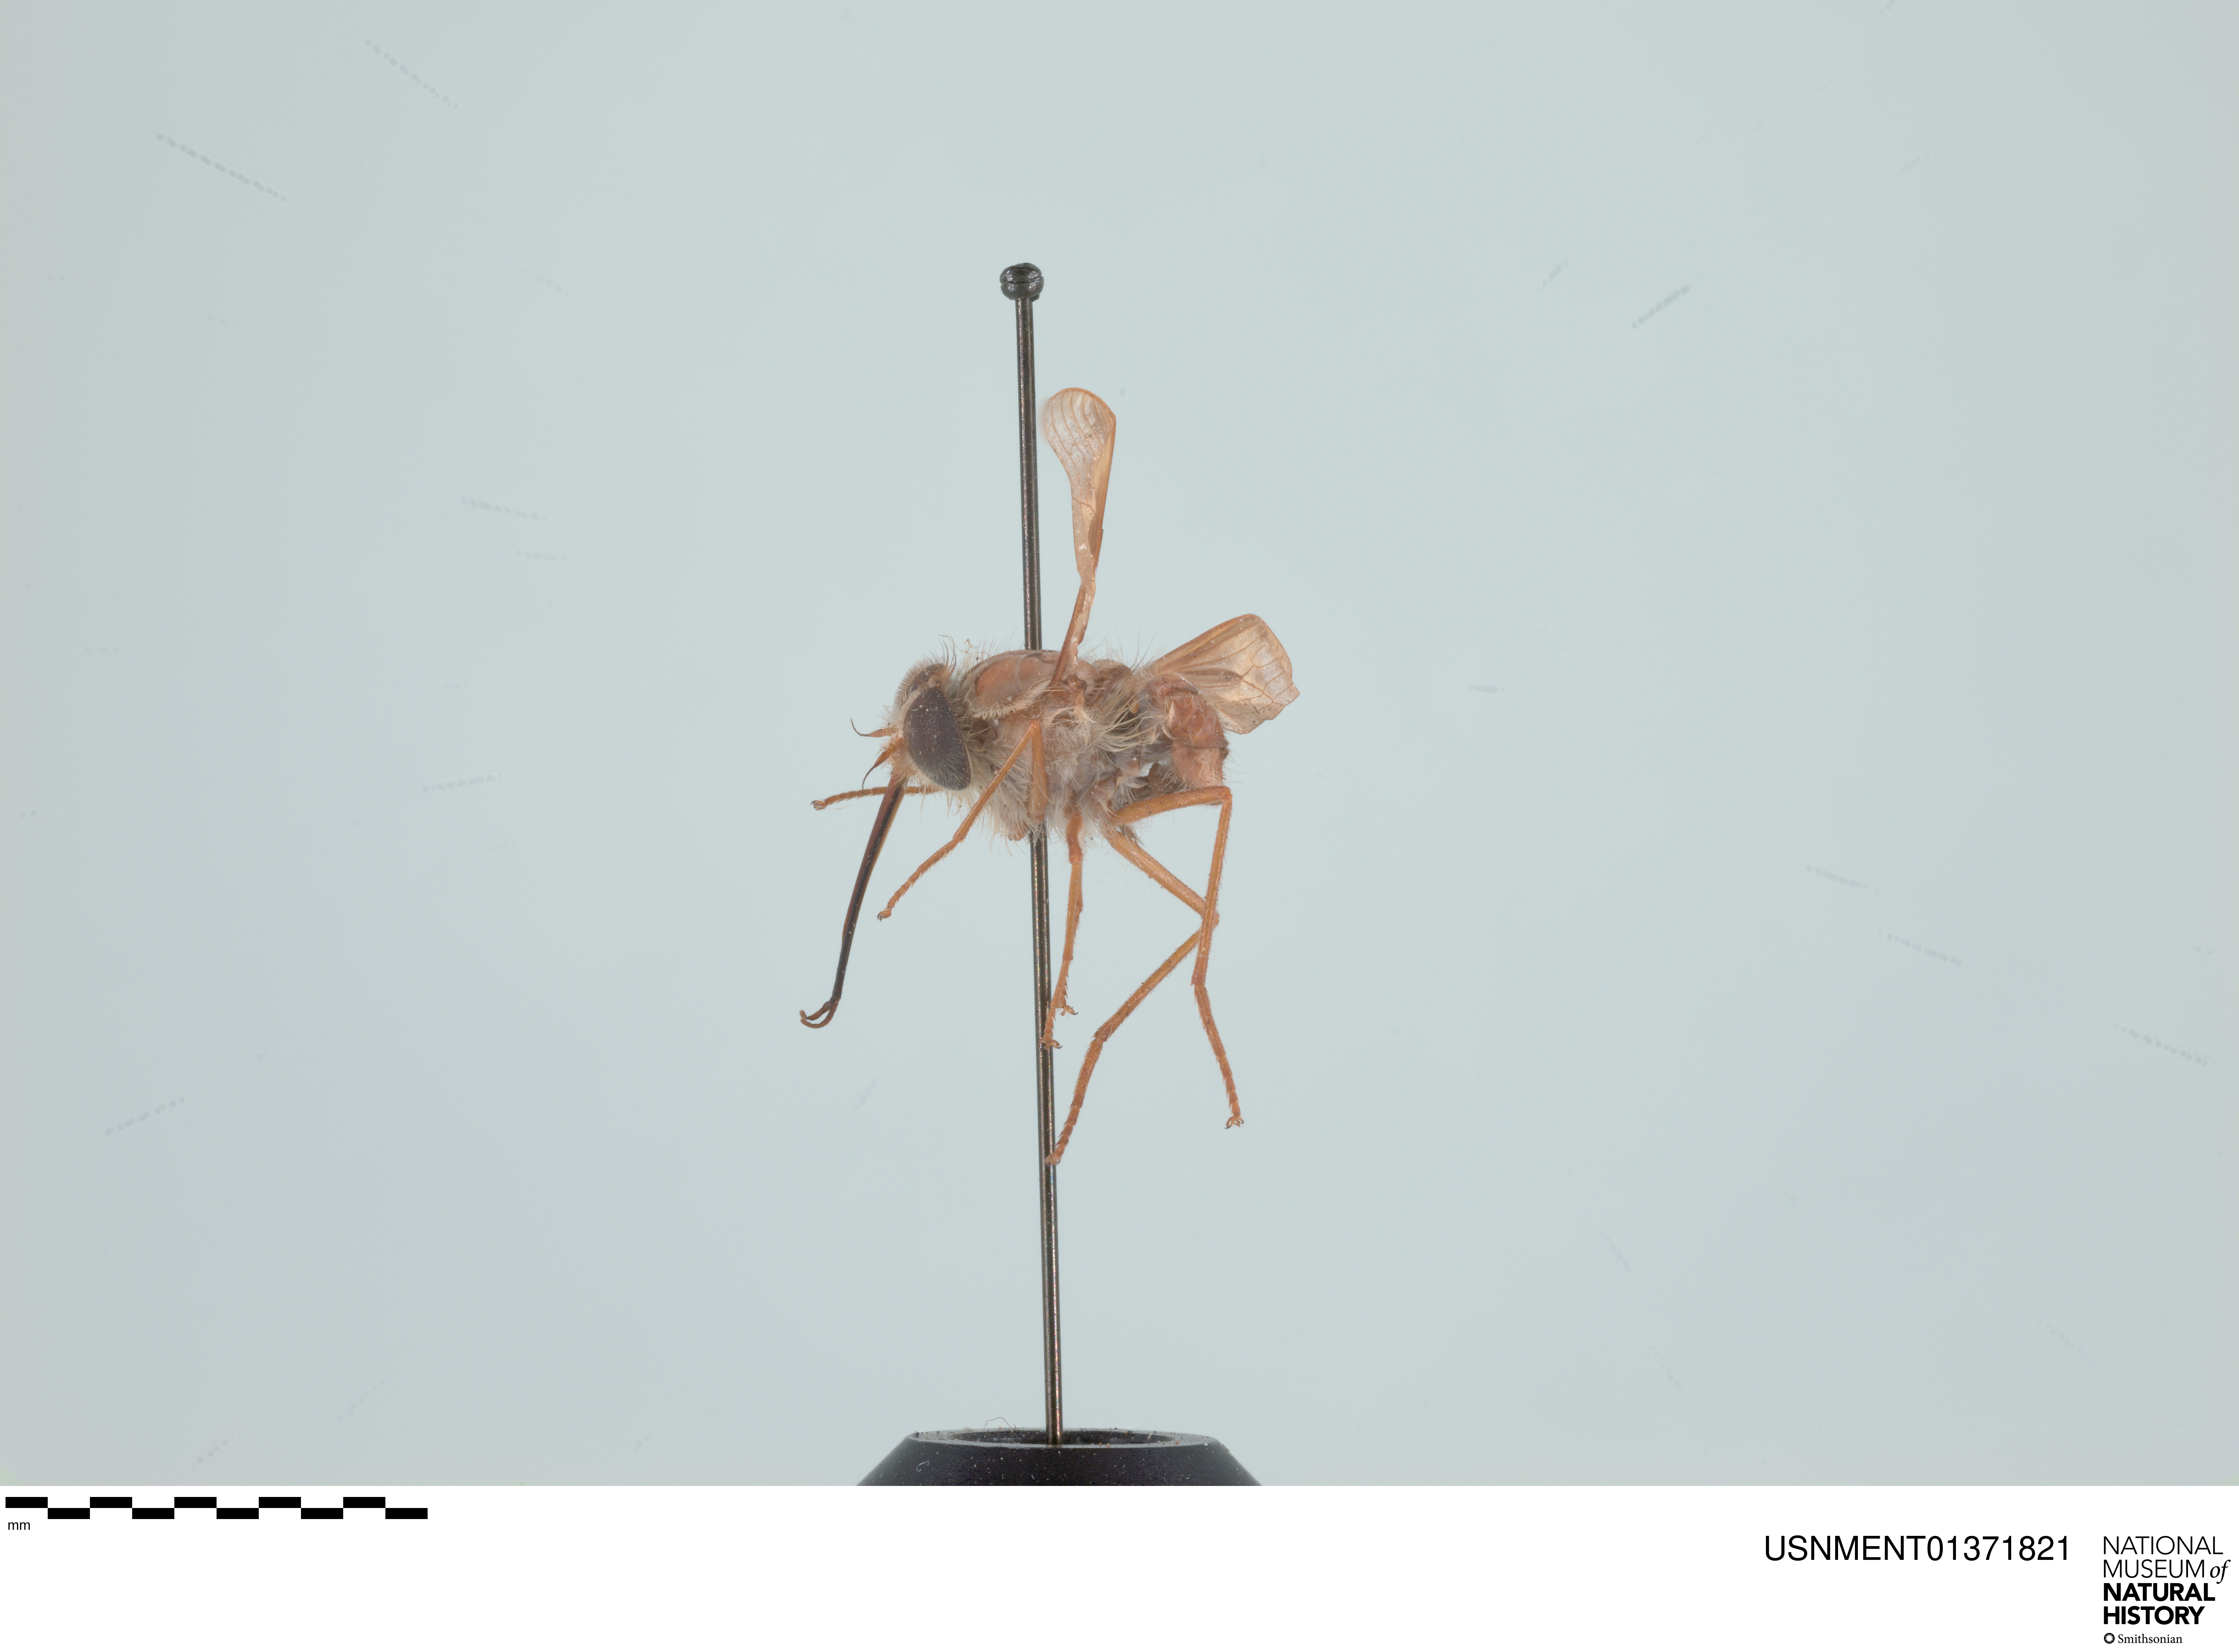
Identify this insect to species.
Hirmoneura nubipennis (also Trichophthalma nubipennis)
